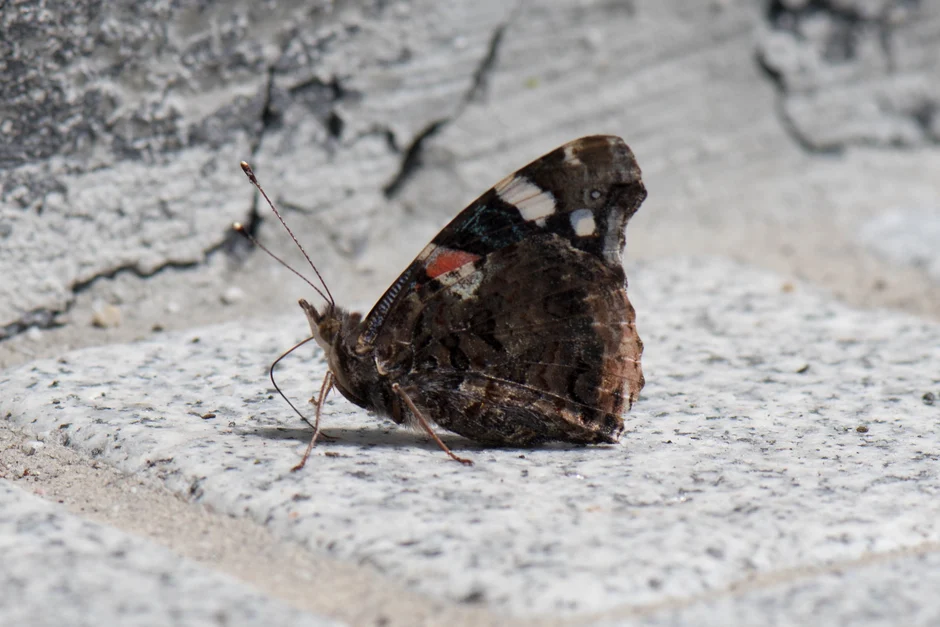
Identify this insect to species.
Vanessa atalanta
